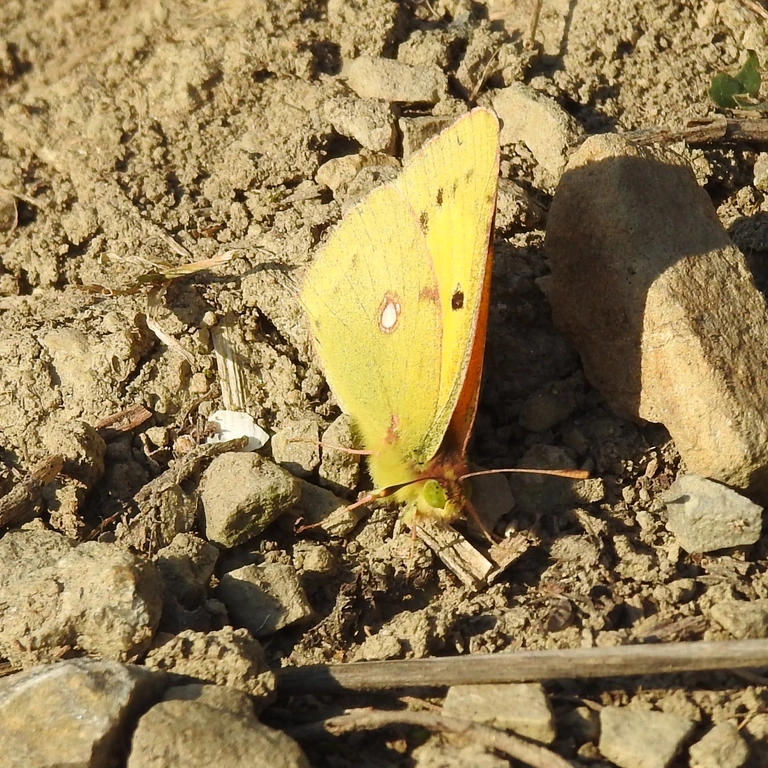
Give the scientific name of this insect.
Colias croceus
